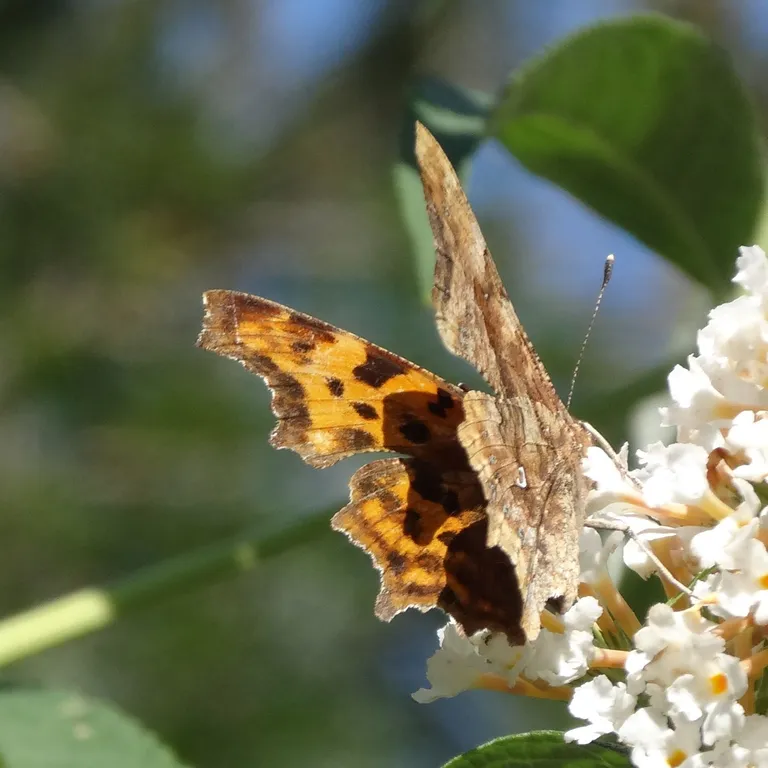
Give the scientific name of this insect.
Polygonia c-album
